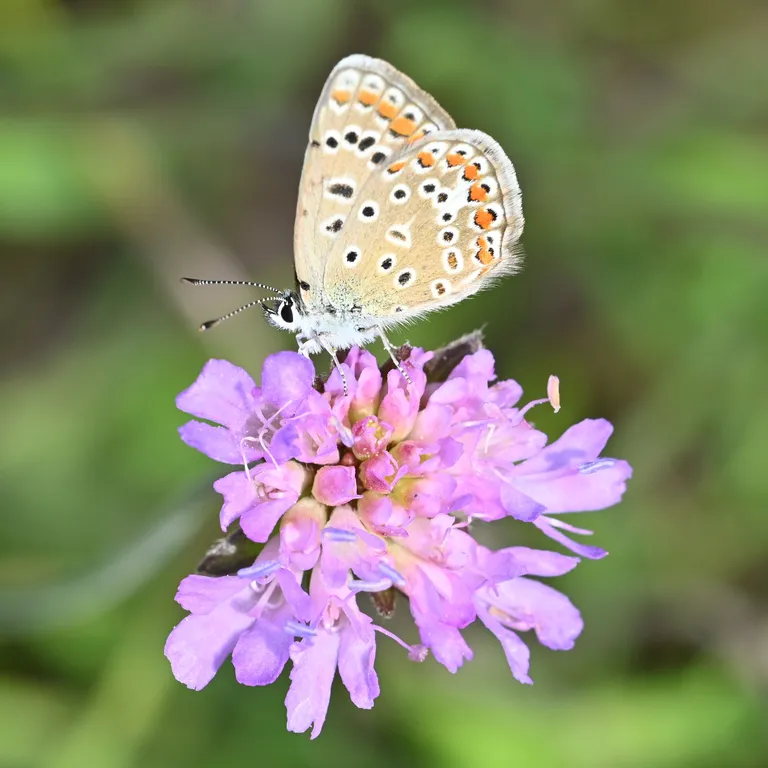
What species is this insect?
Polyommatus icarus
